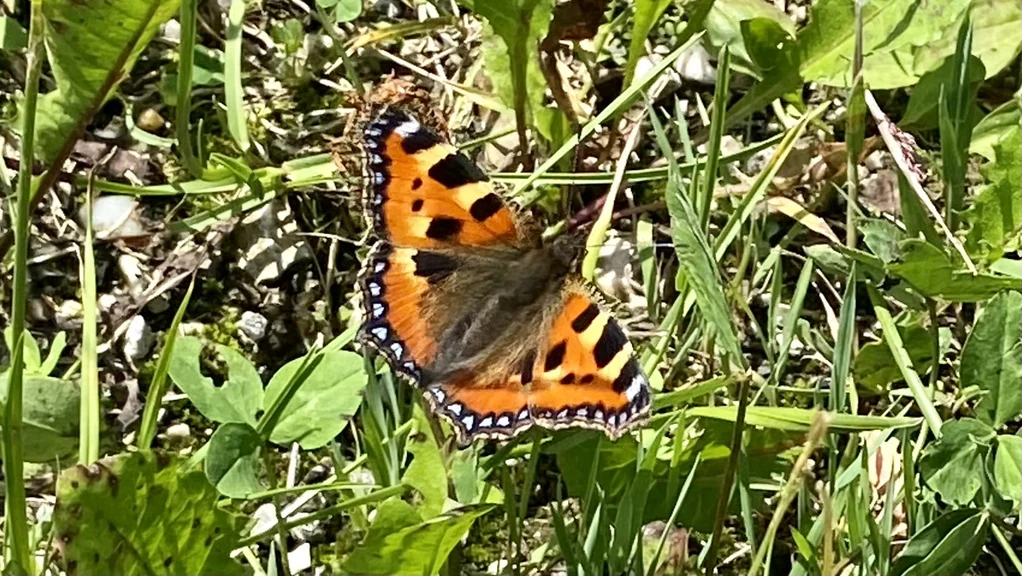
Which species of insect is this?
Aglais urticae
